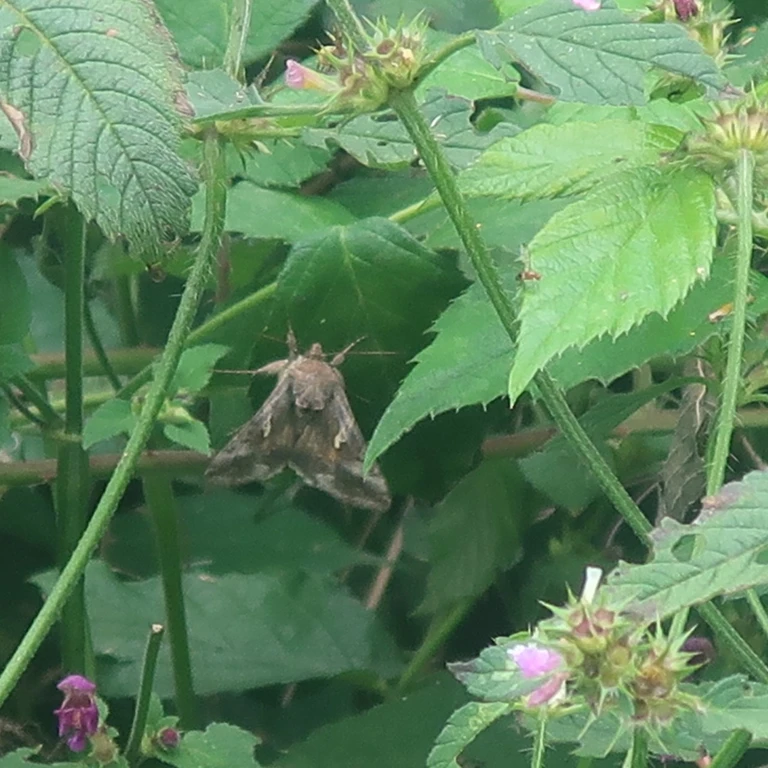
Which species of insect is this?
Autographa gamma
